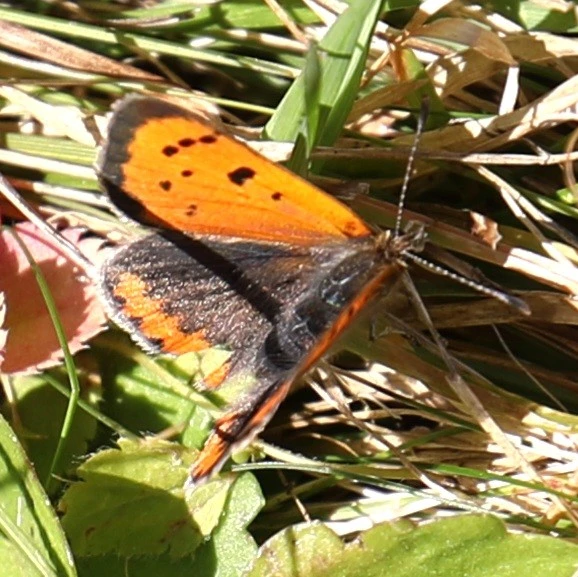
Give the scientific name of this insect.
Lycaena phlaeas
